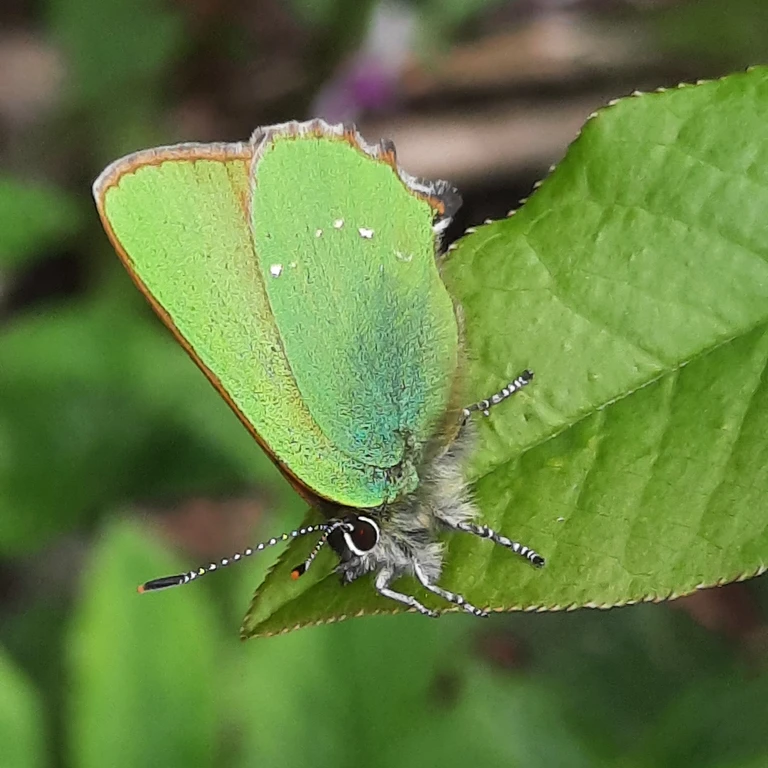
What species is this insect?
Callophrys rubi
